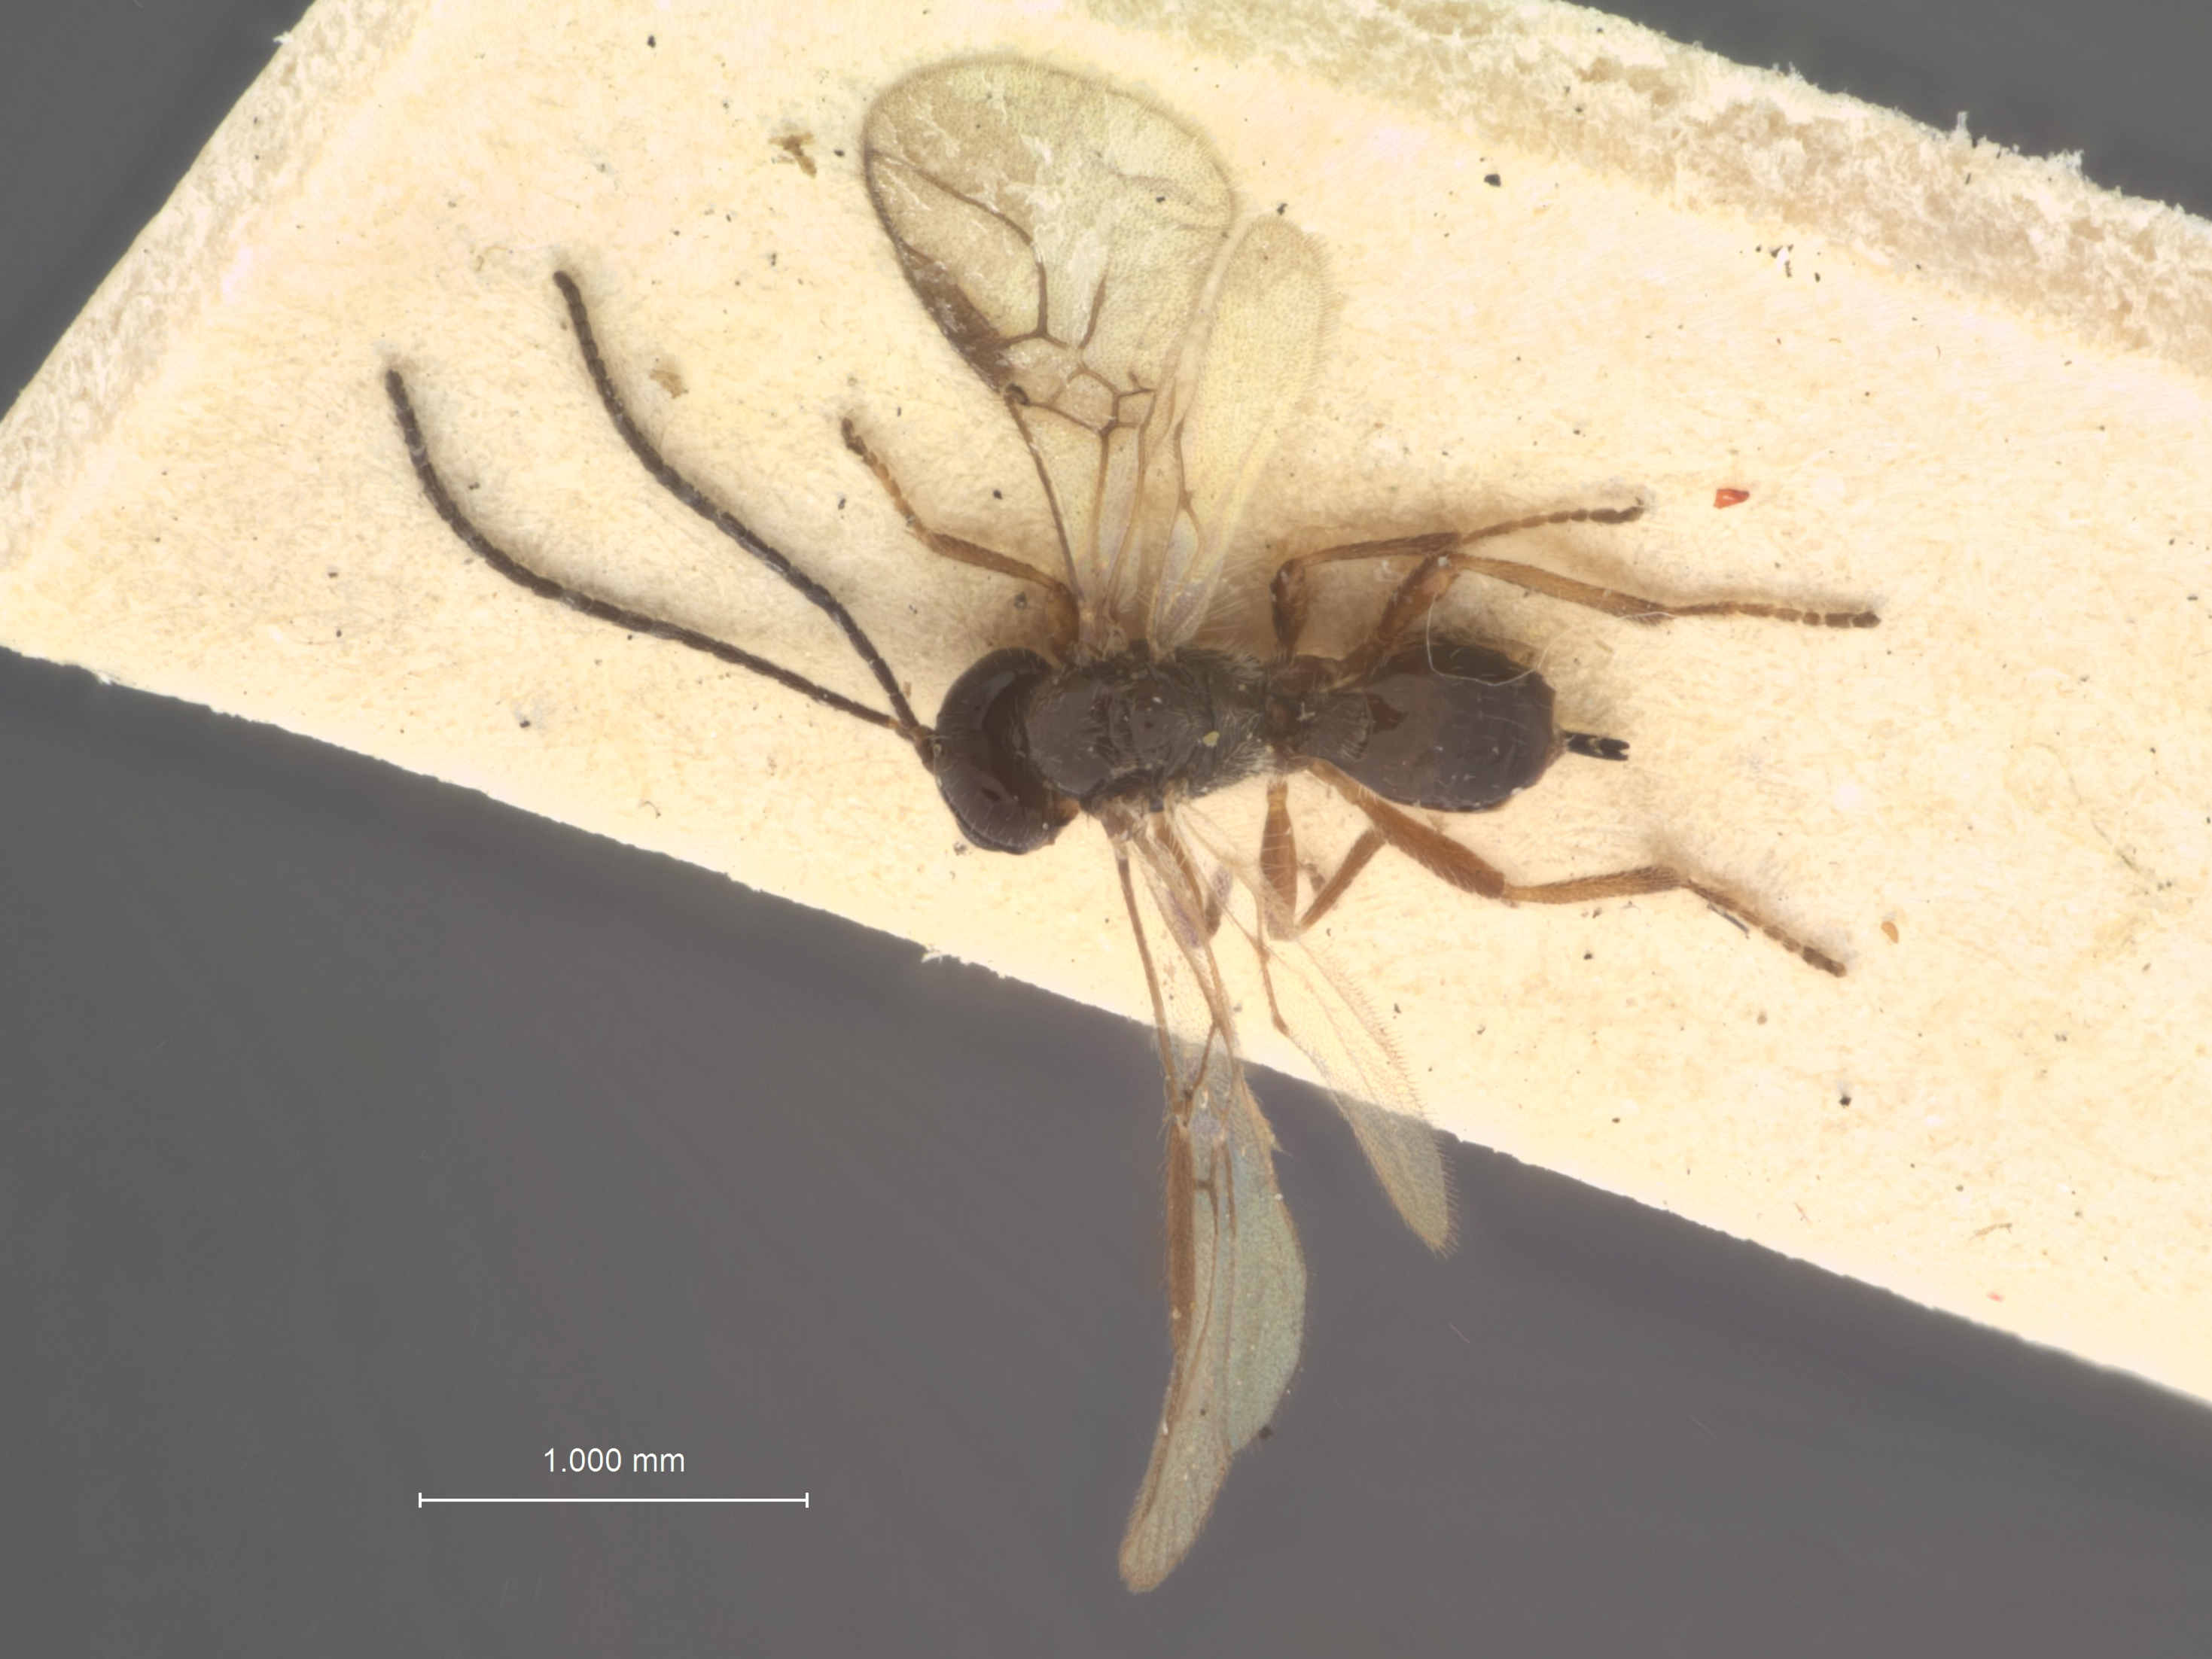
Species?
Dacnusa nigropygmaea
